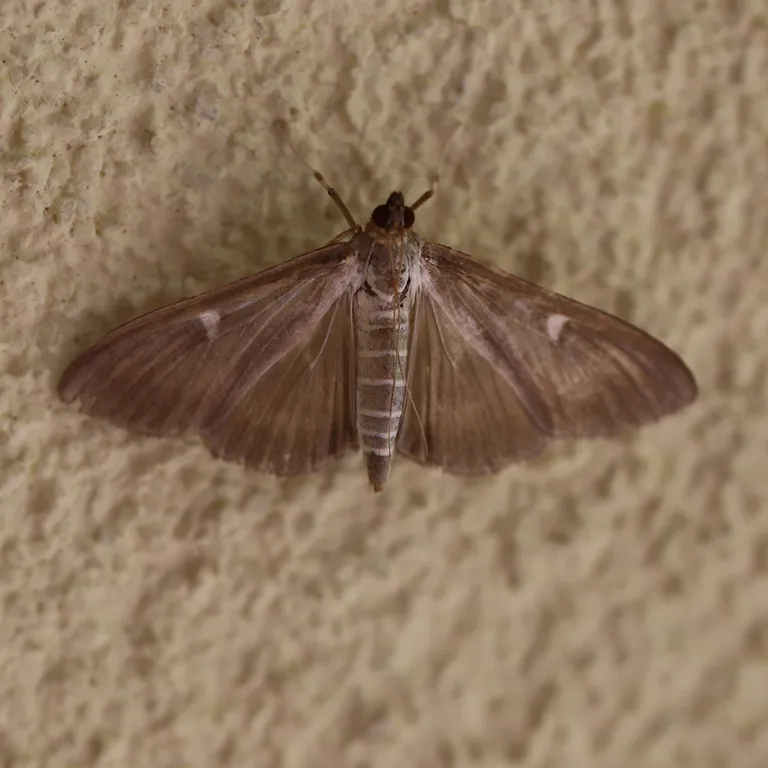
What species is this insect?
Cydalima perspectalis
